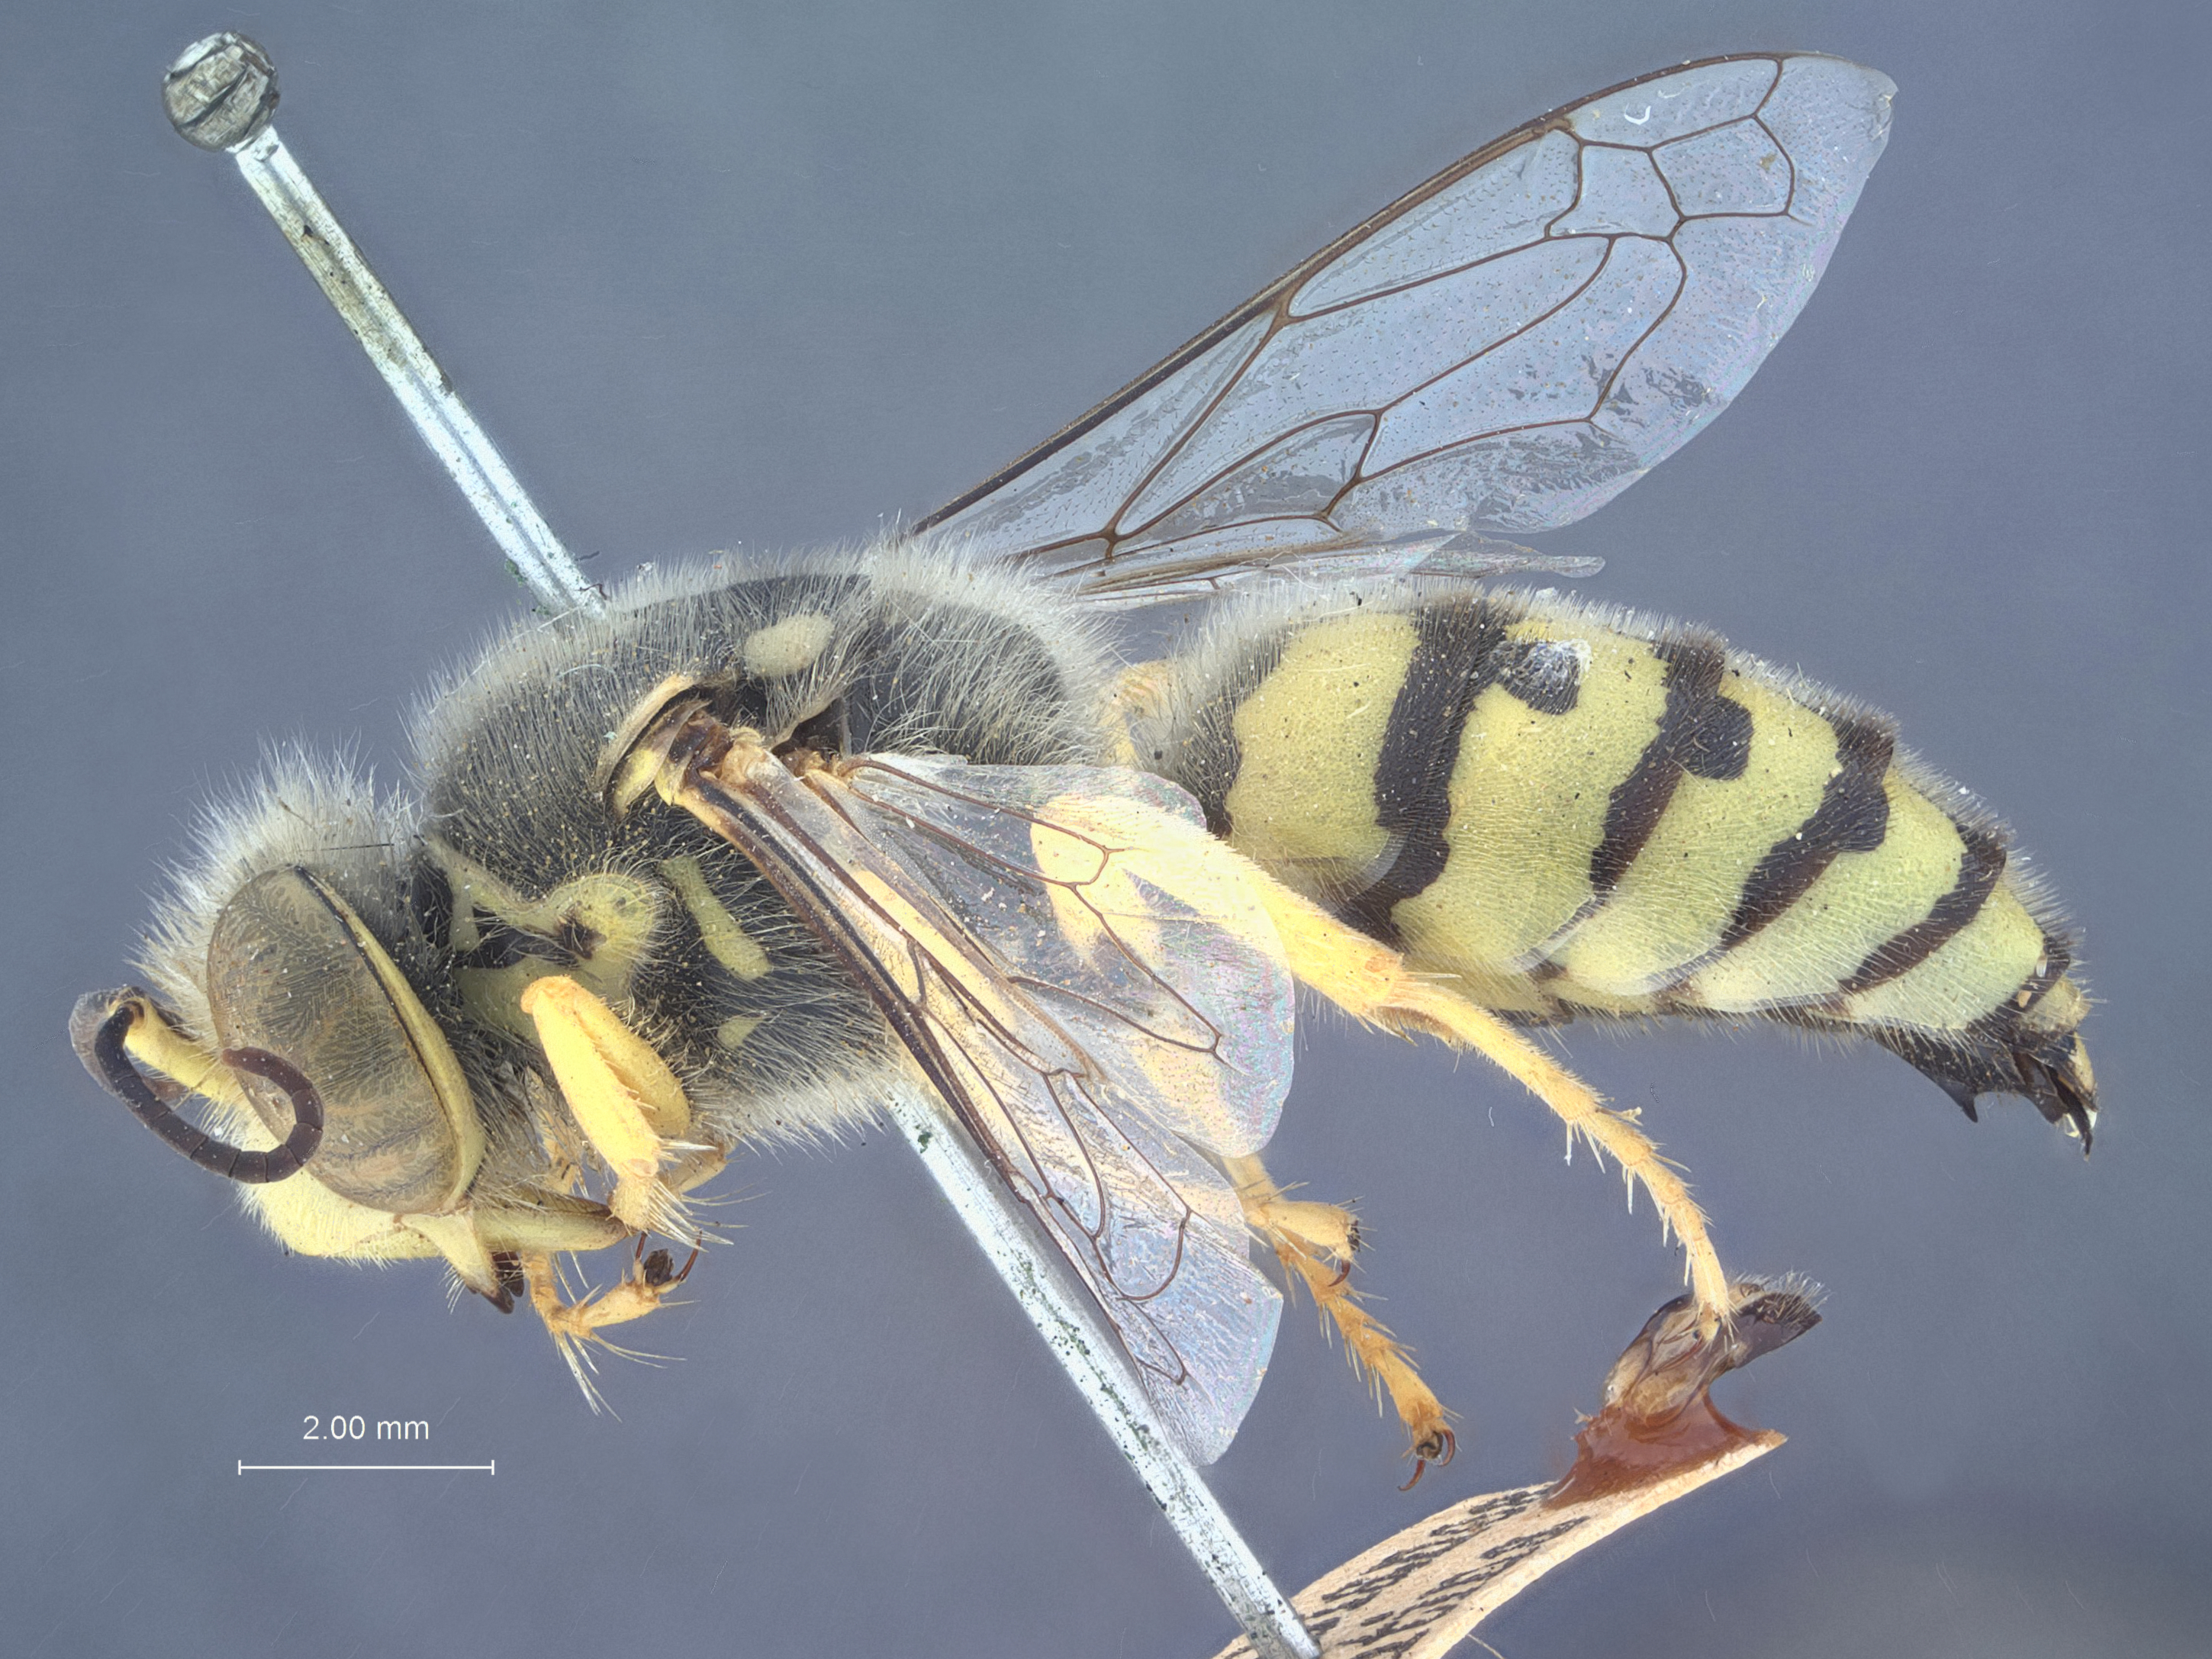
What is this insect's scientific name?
Bembix bahiae
